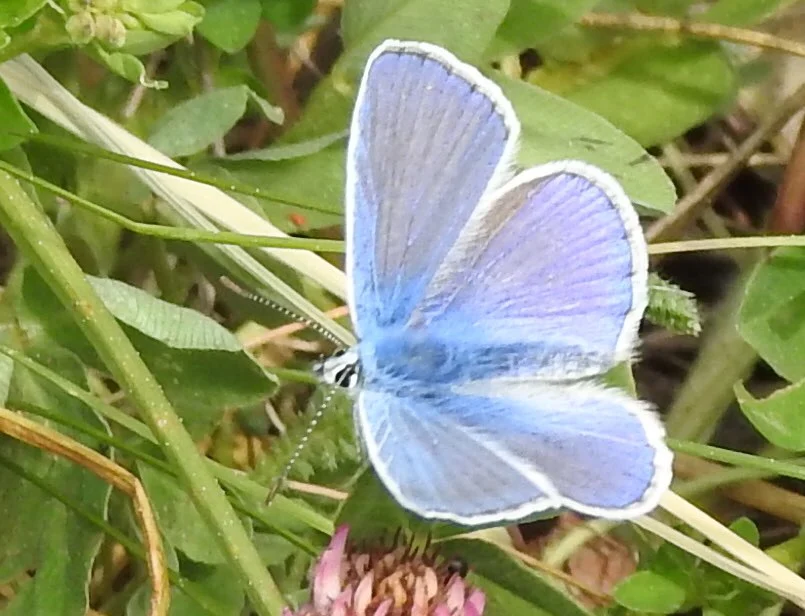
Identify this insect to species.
Polyommatus icarus
